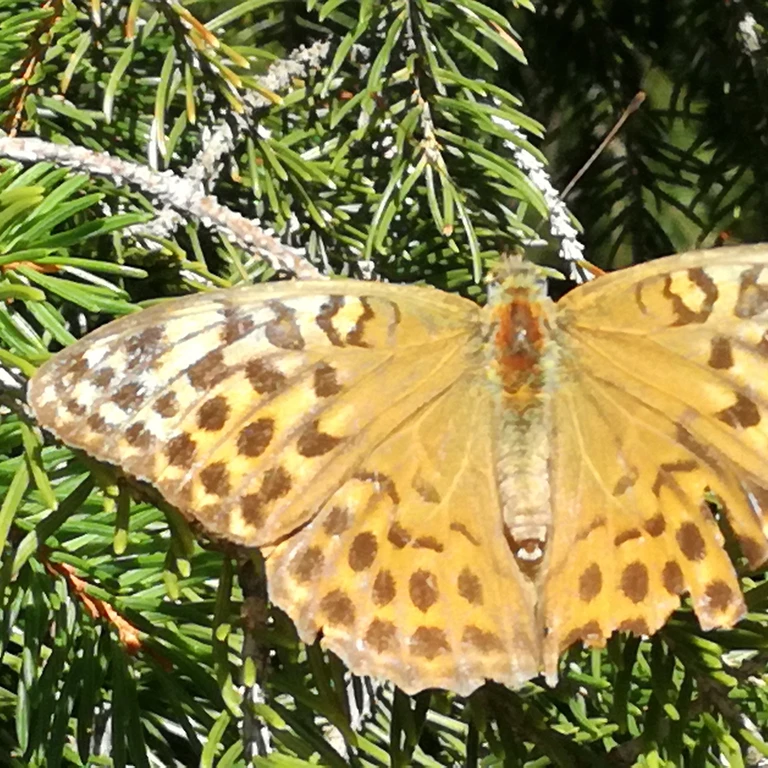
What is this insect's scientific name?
Argynnis paphia
